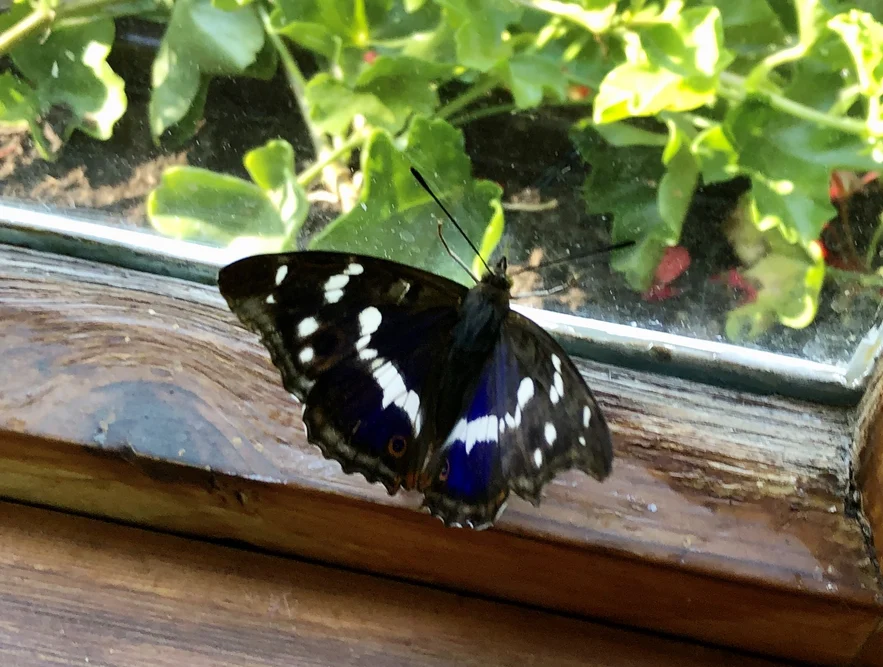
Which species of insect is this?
Apatura iris
